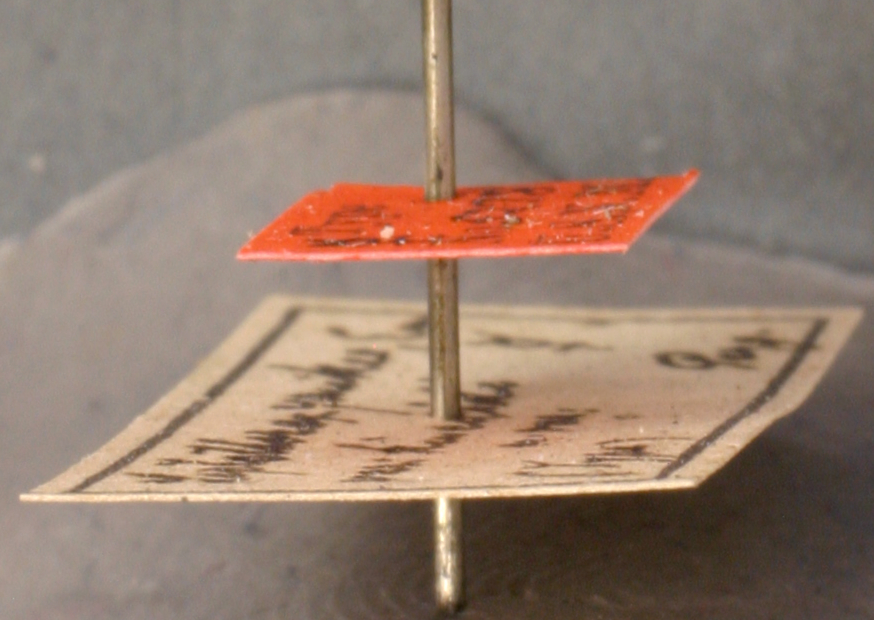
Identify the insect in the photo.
Leptothorax yankee
